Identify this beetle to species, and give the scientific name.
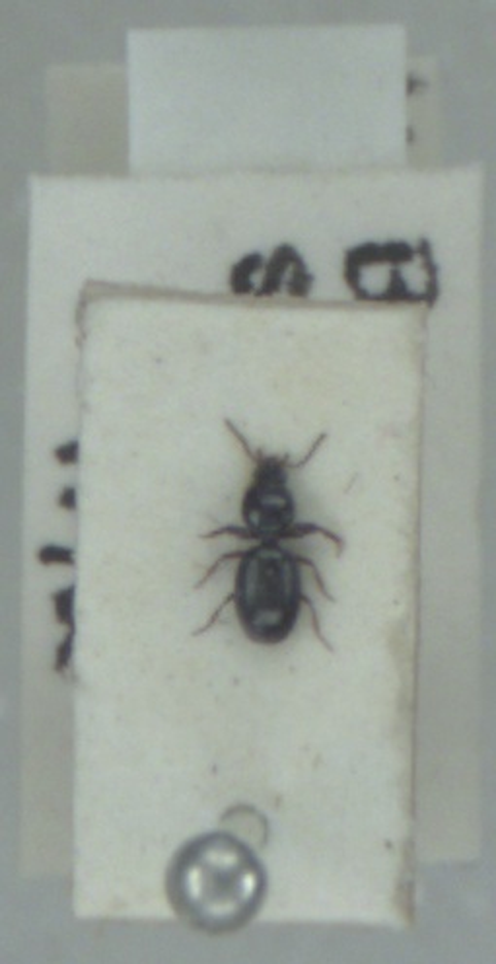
Dyschirius globosus
